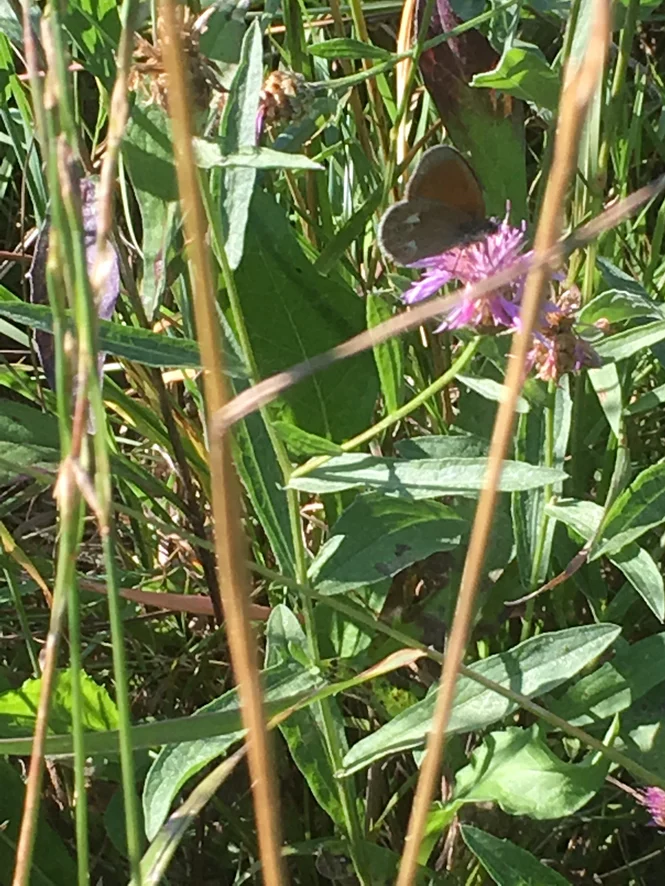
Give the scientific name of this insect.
Coenonympha glycerion (also Coenonympha iphis)
